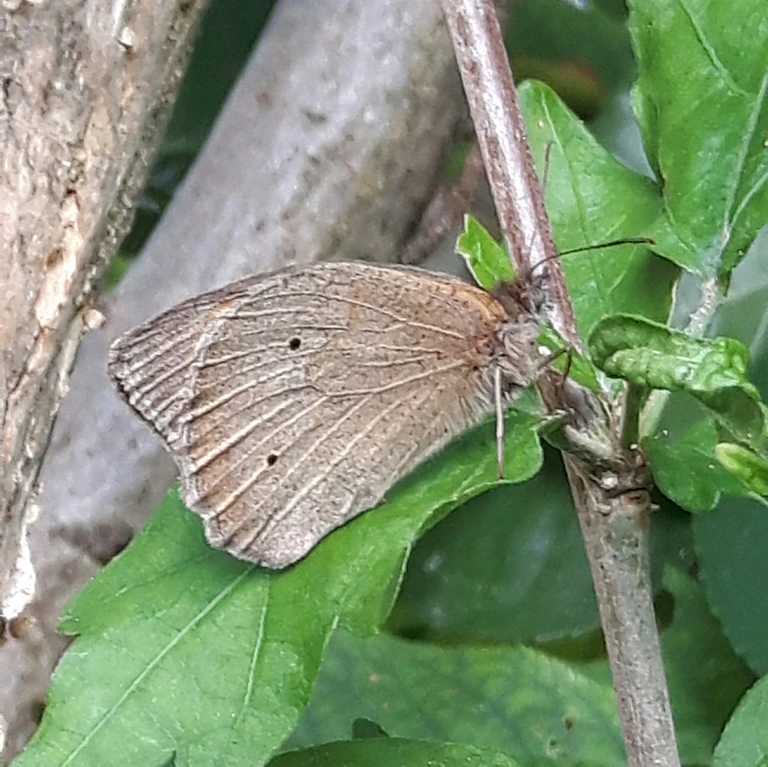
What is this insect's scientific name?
Maniola jurtina
